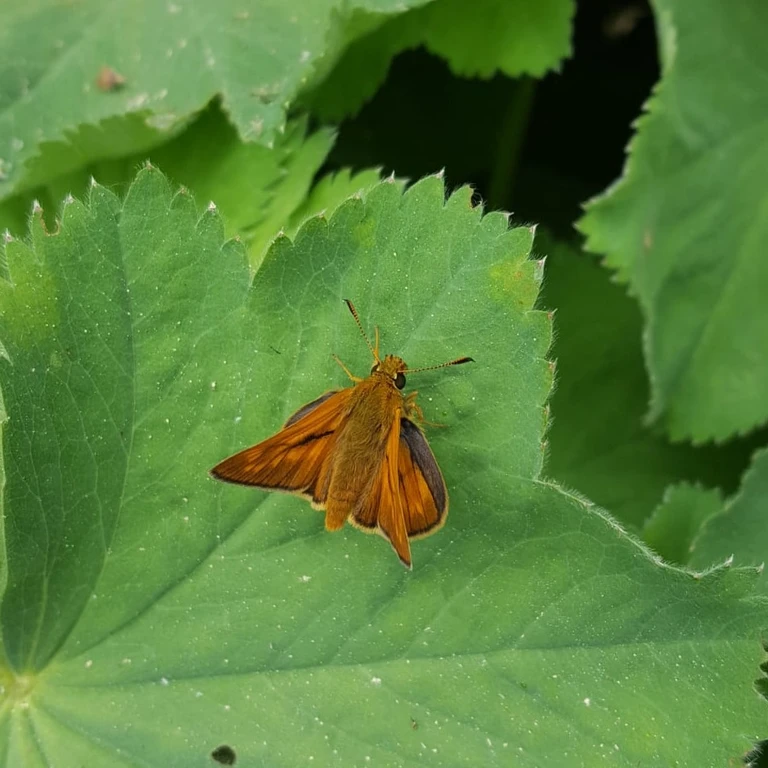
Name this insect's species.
Ochlodes sylvanus (also Ochlodes venata)
